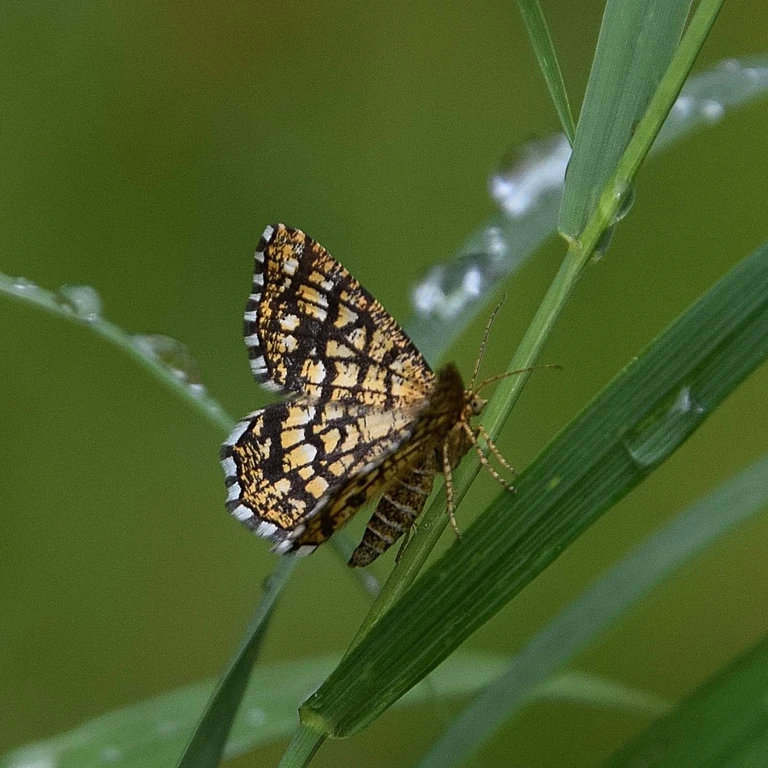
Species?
Chiasmia clathrata
